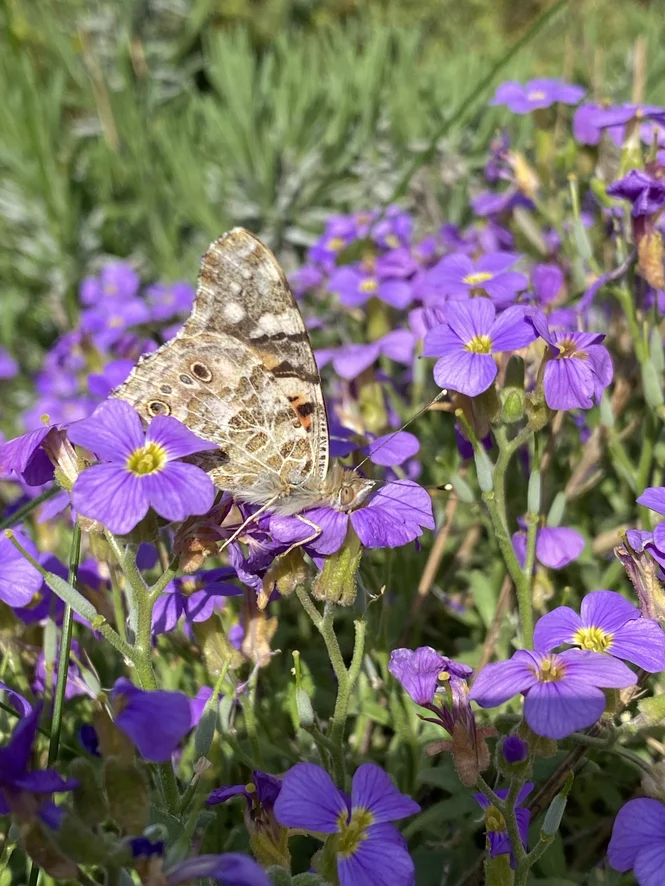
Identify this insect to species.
Vanessa cardui
